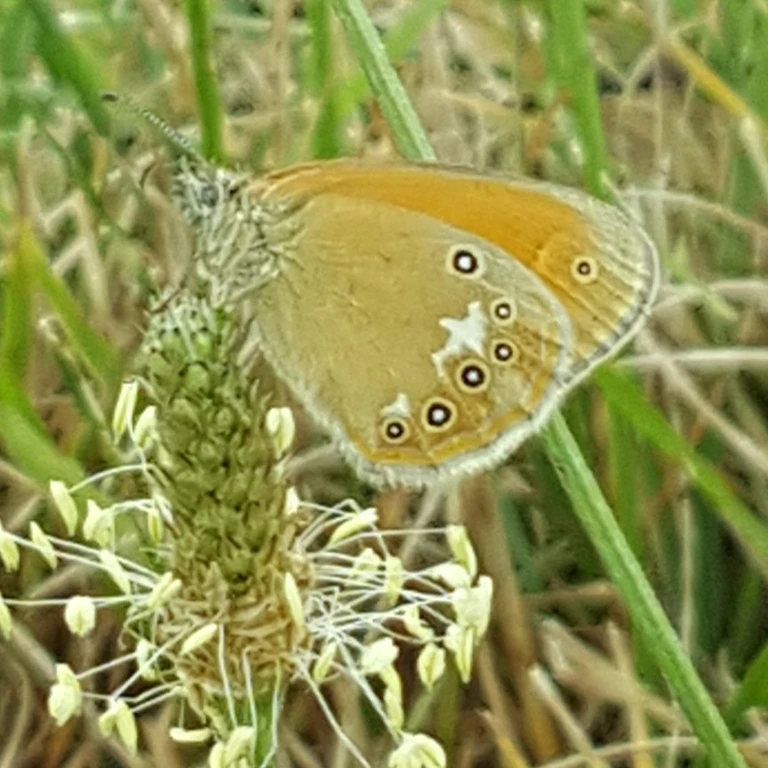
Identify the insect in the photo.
Coenonympha glycerion (also Coenonympha iphis)
